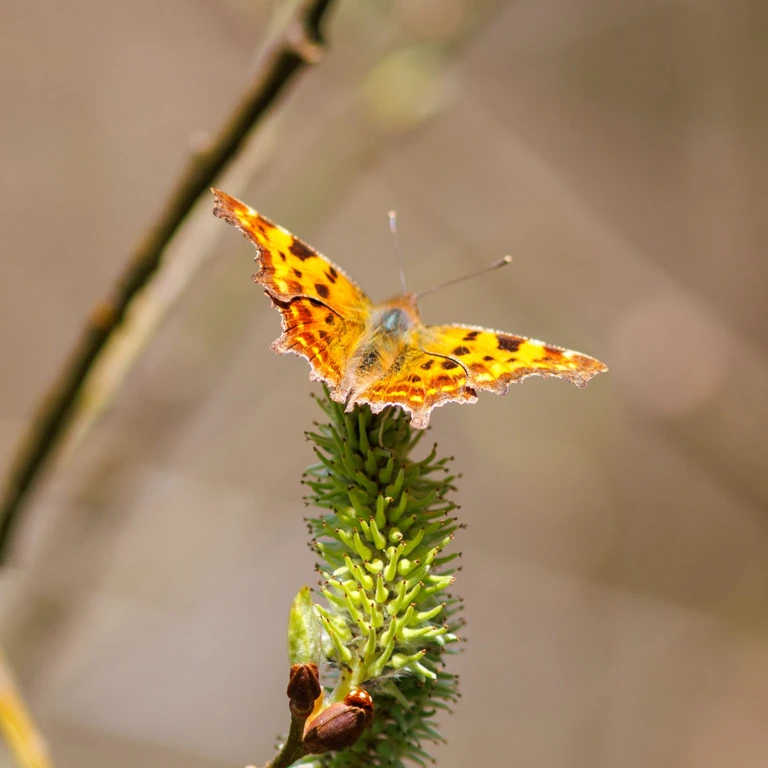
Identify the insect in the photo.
Polygonia c-album
